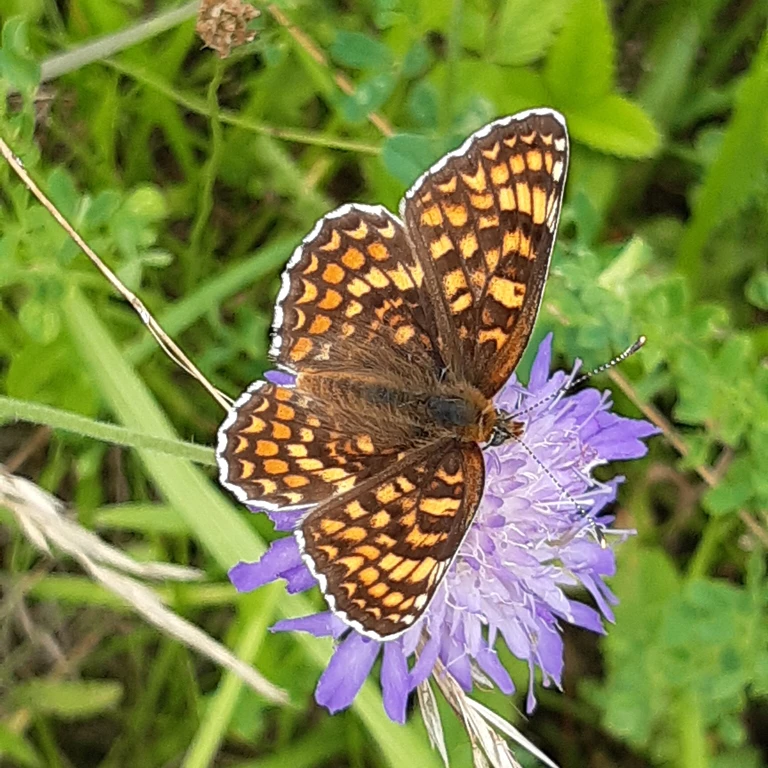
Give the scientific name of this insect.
Melitaea phoebe
